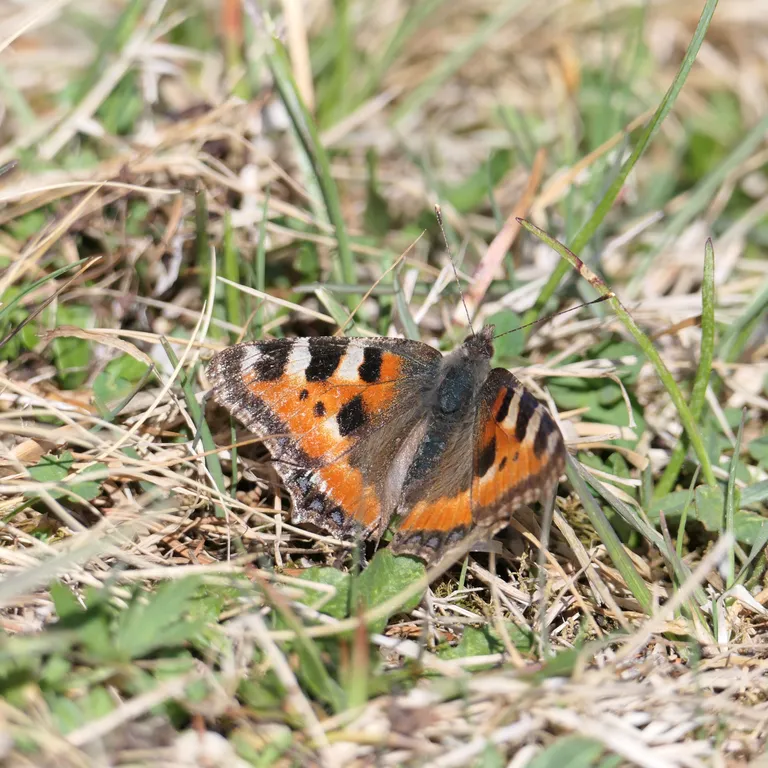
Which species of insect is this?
Aglais urticae
